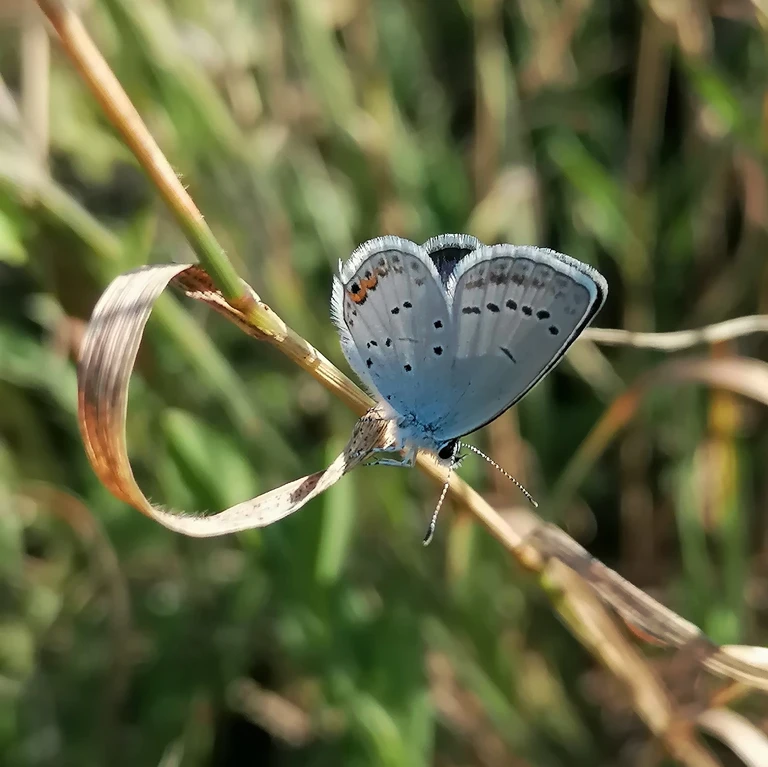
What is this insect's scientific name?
Cupido argiades (also Elkalyce argiades)
